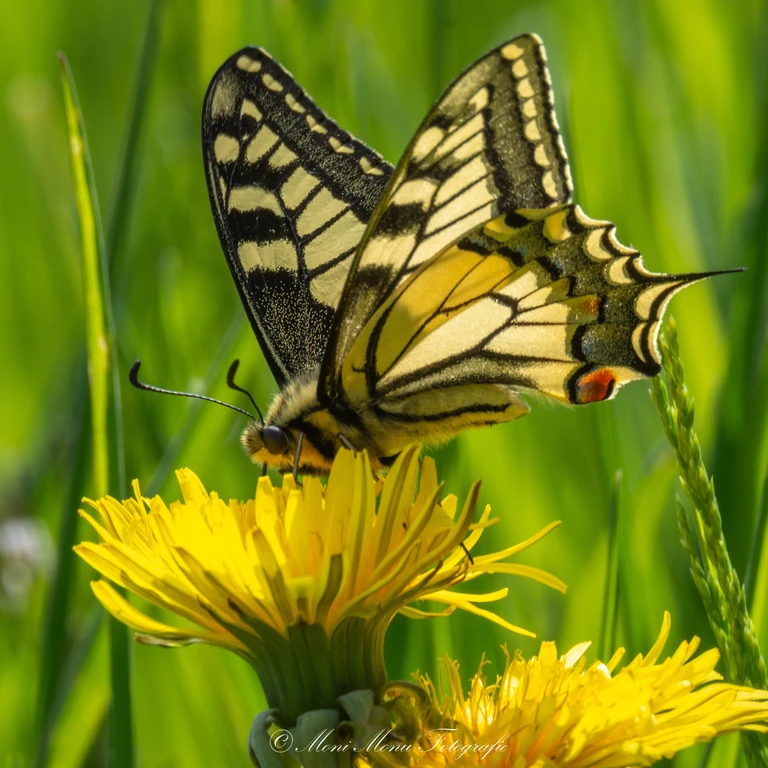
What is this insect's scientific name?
Papilio machaon
